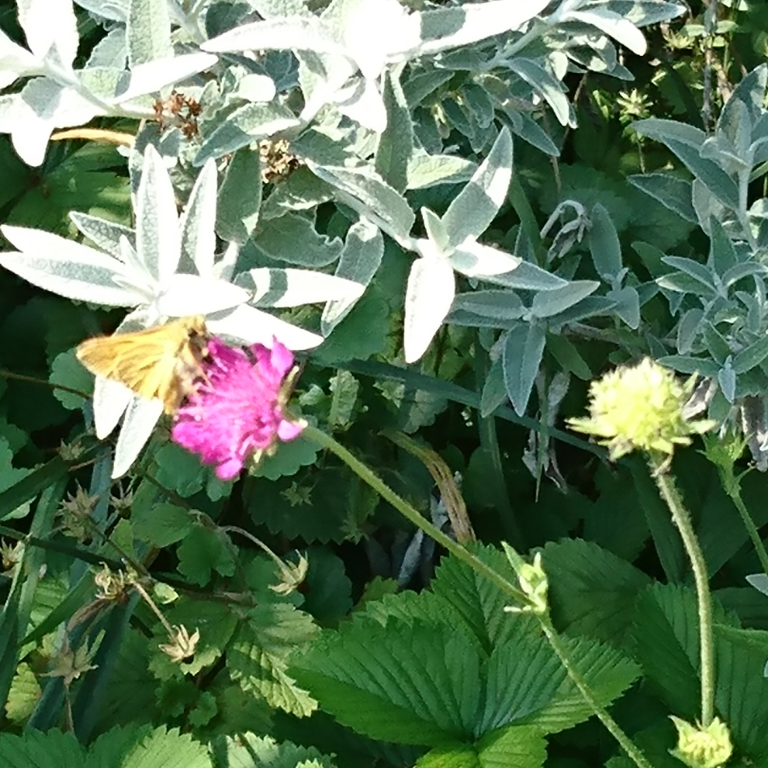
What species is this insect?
Ochlodes sylvanus (also Ochlodes venata)
